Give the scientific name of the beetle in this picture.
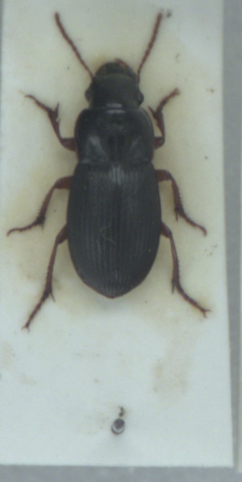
Harpalus latus
